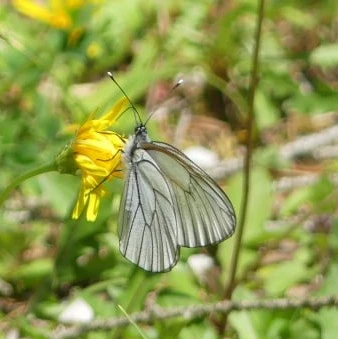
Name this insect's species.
Aporia crataegi
